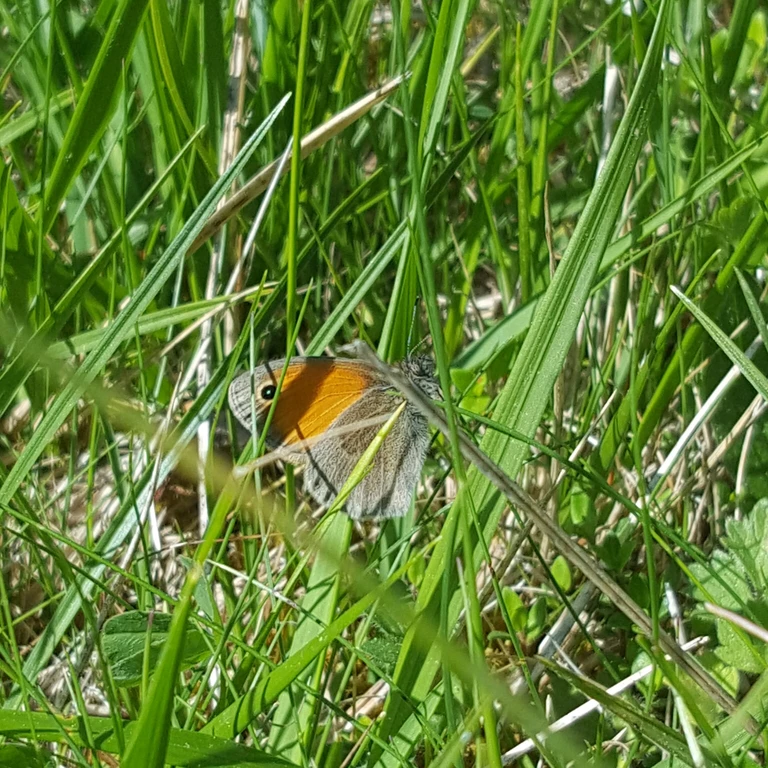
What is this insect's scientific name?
Coenonympha pamphilus
